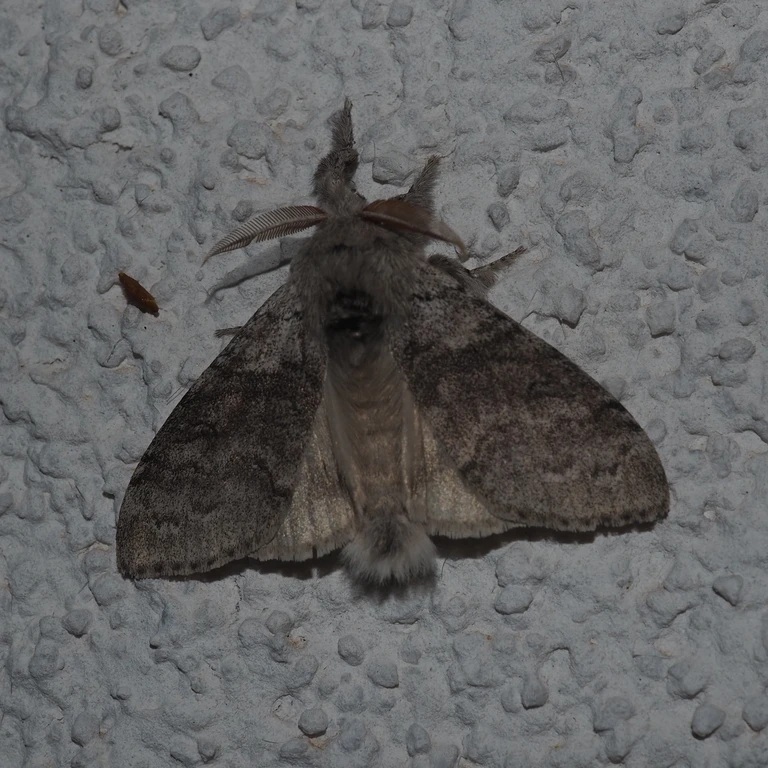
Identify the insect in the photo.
Calliteara pudibunda
